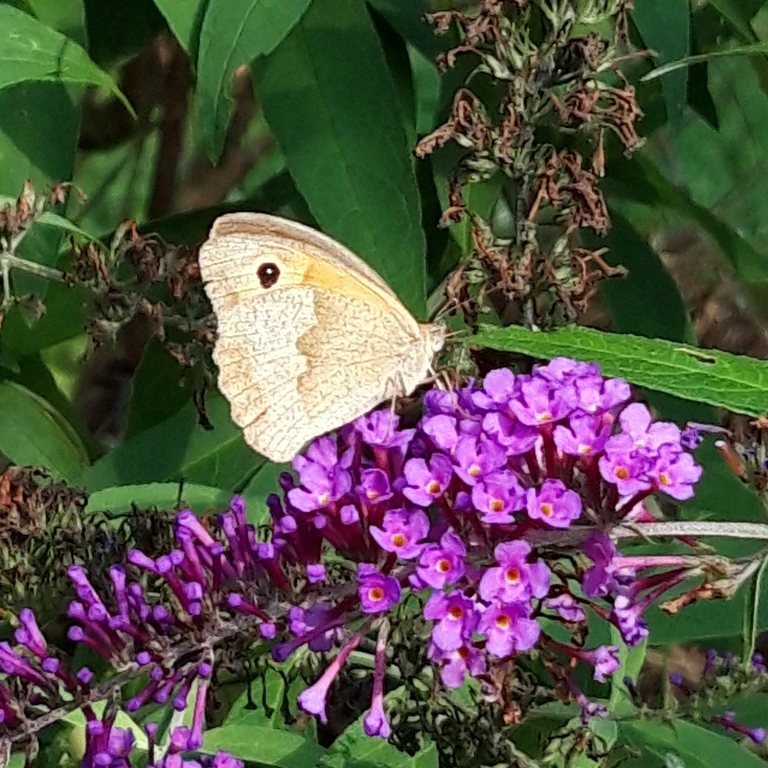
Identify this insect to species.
Maniola jurtina
